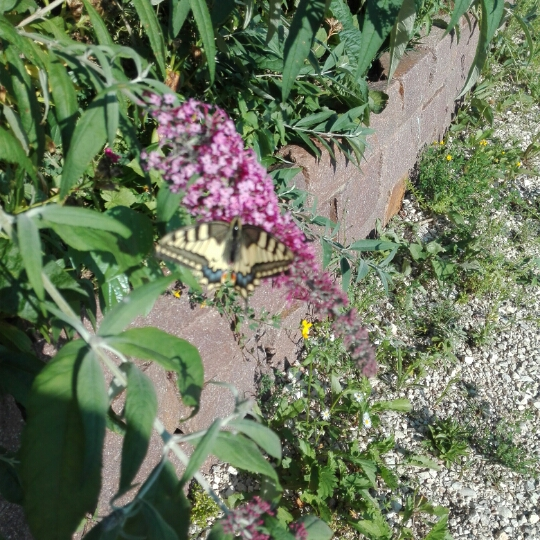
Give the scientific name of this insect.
Papilio machaon
